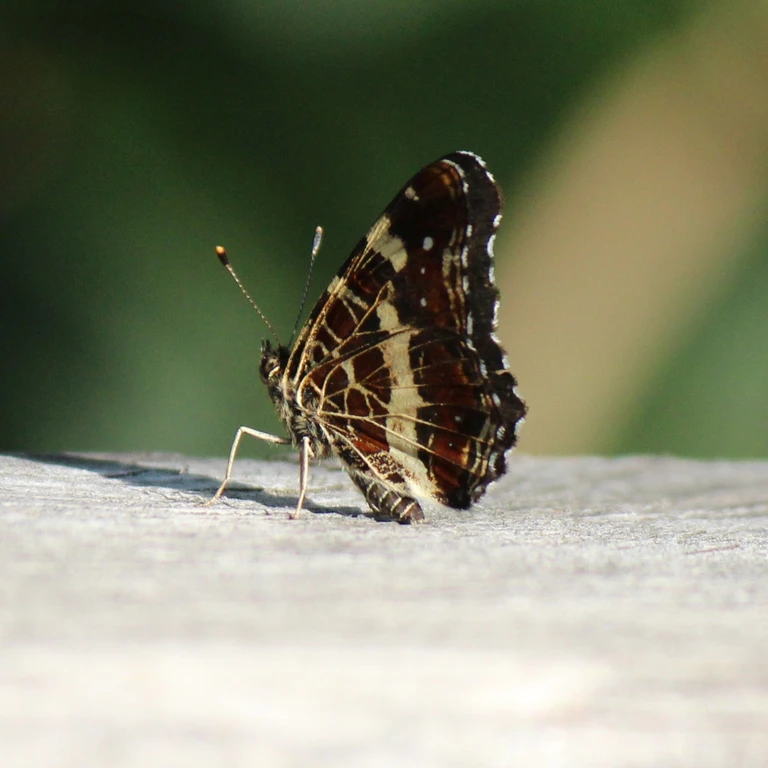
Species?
Araschnia levana
